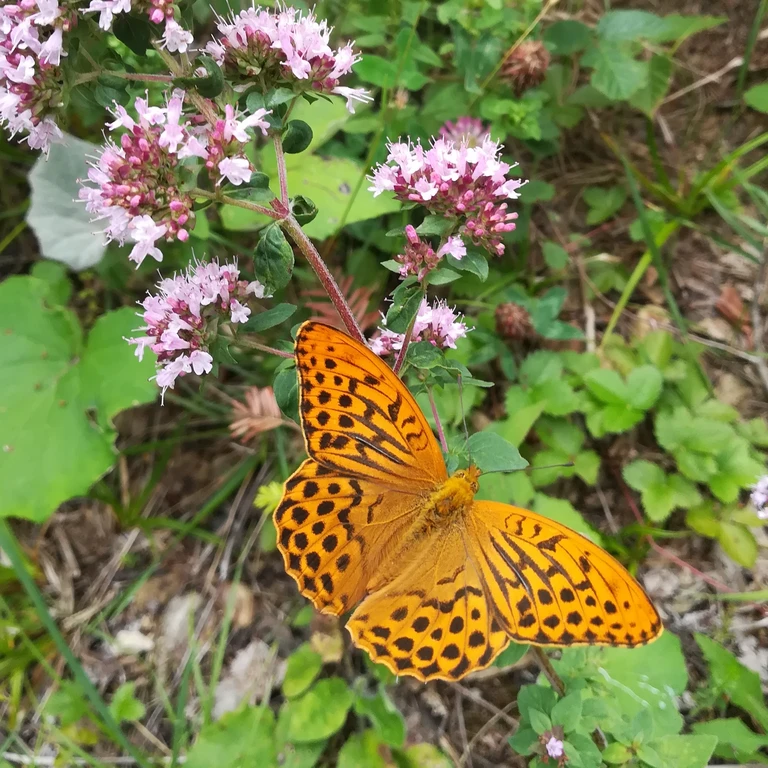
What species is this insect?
Argynnis paphia
